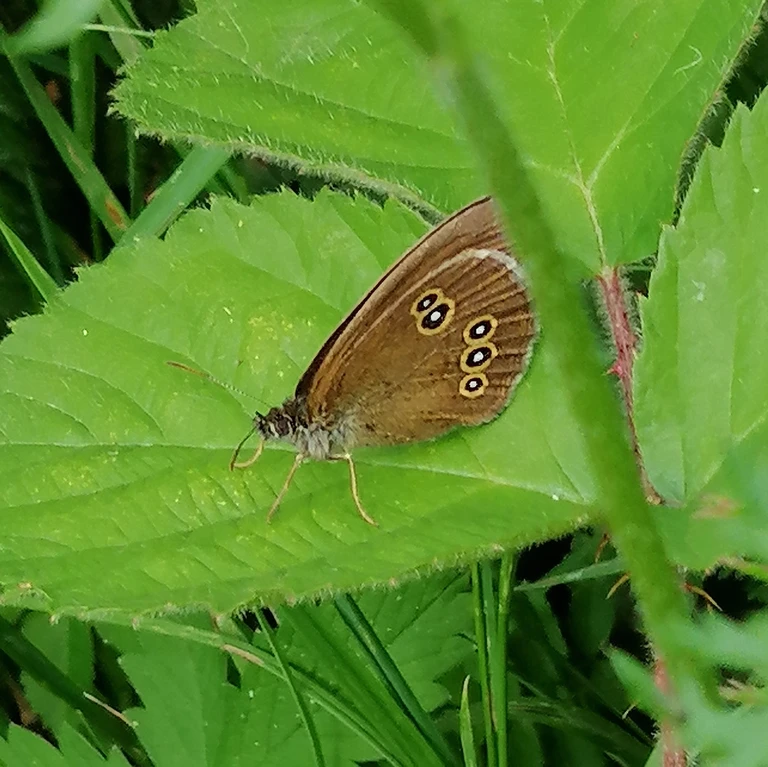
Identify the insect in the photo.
Aphantopus hyperantus
